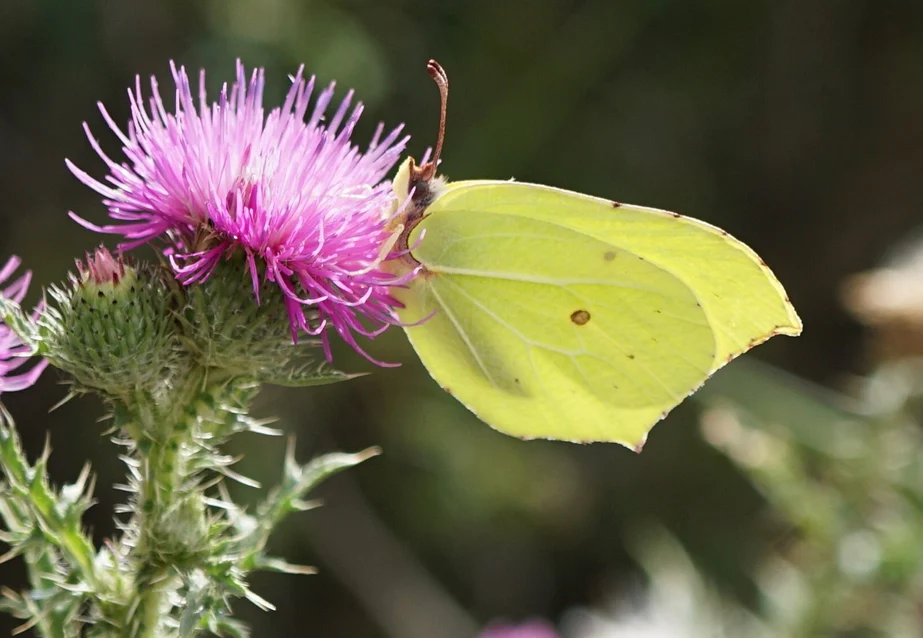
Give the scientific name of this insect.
Gonepteryx rhamni
